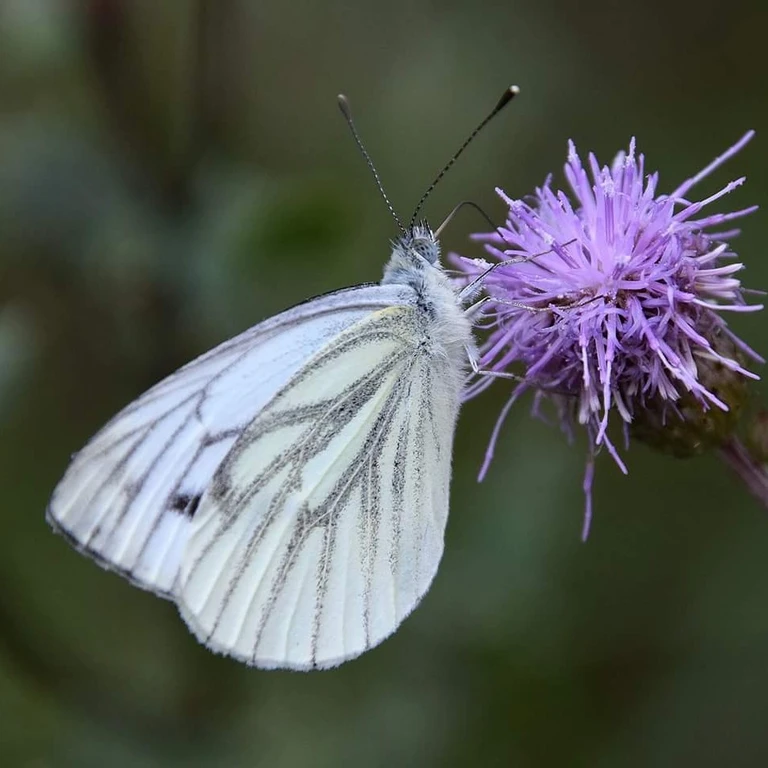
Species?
Pieris napi
